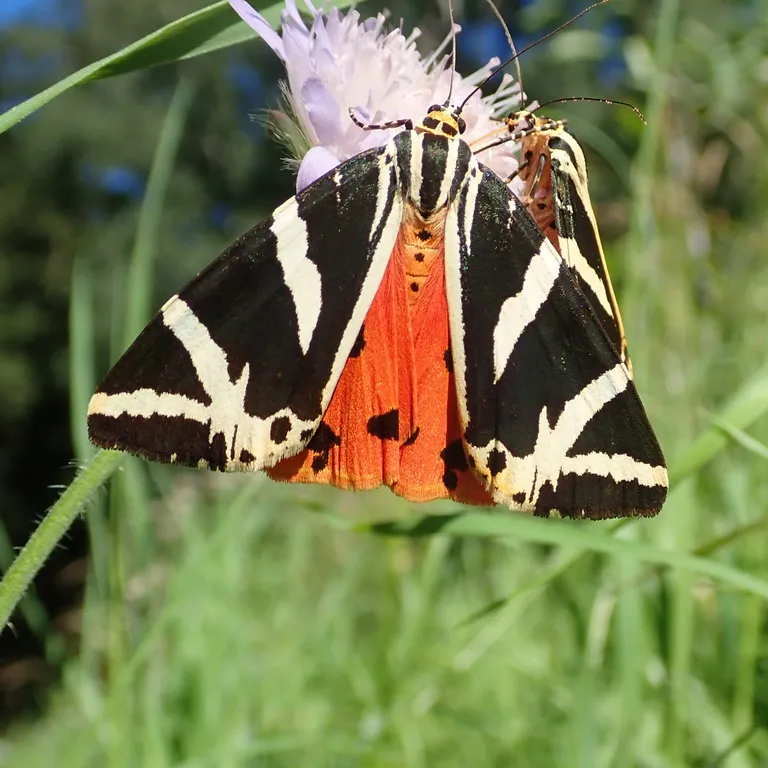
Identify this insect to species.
Euplagia quadripunctaria
